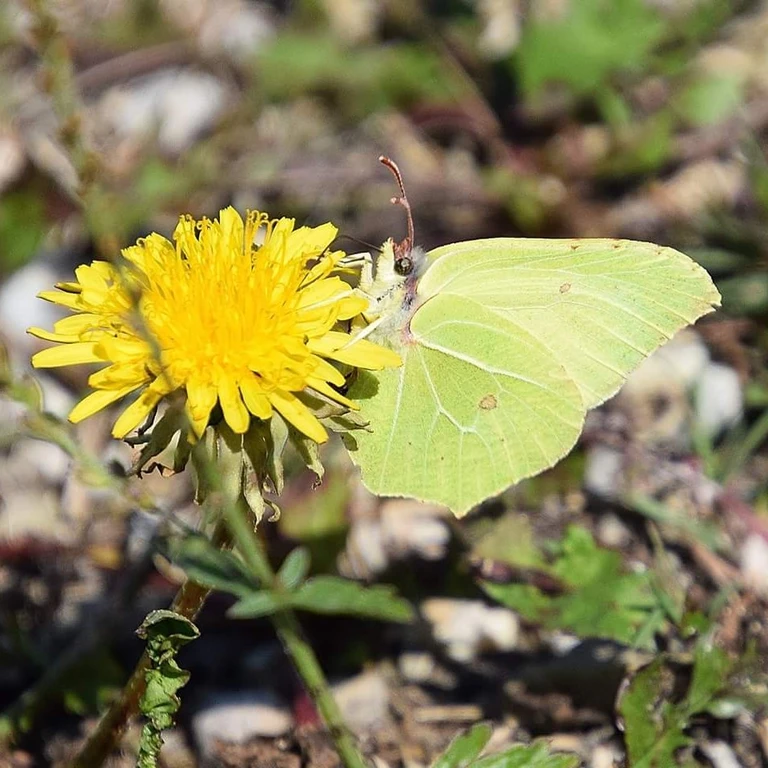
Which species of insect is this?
Gonepteryx rhamni
